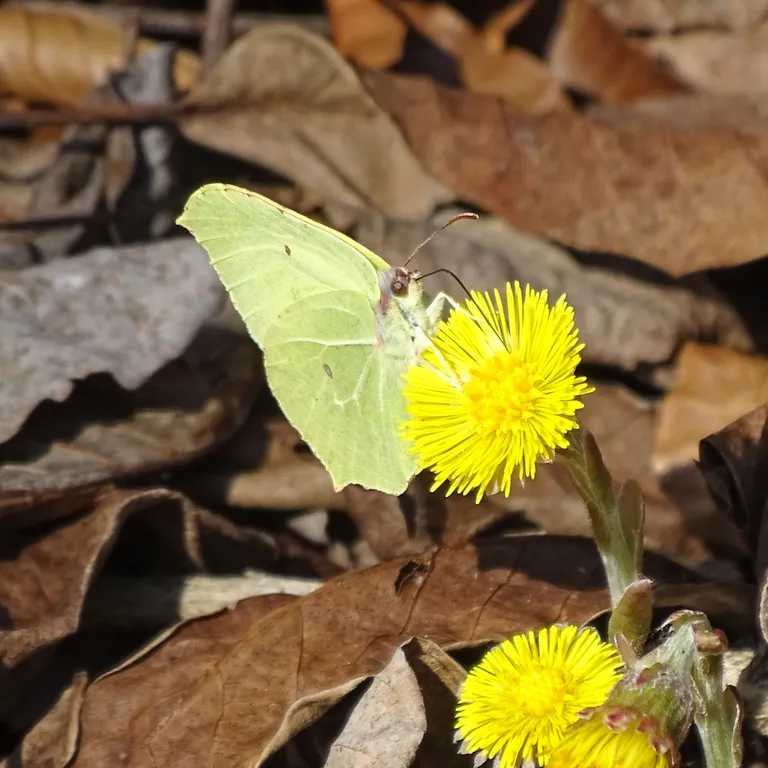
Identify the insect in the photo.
Gonepteryx rhamni
